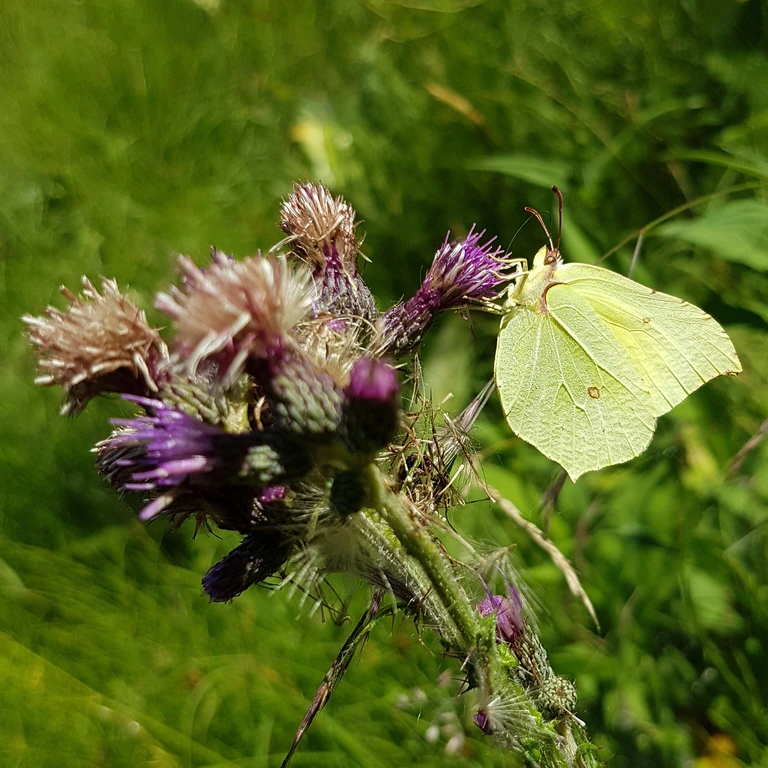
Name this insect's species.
Gonepteryx rhamni
